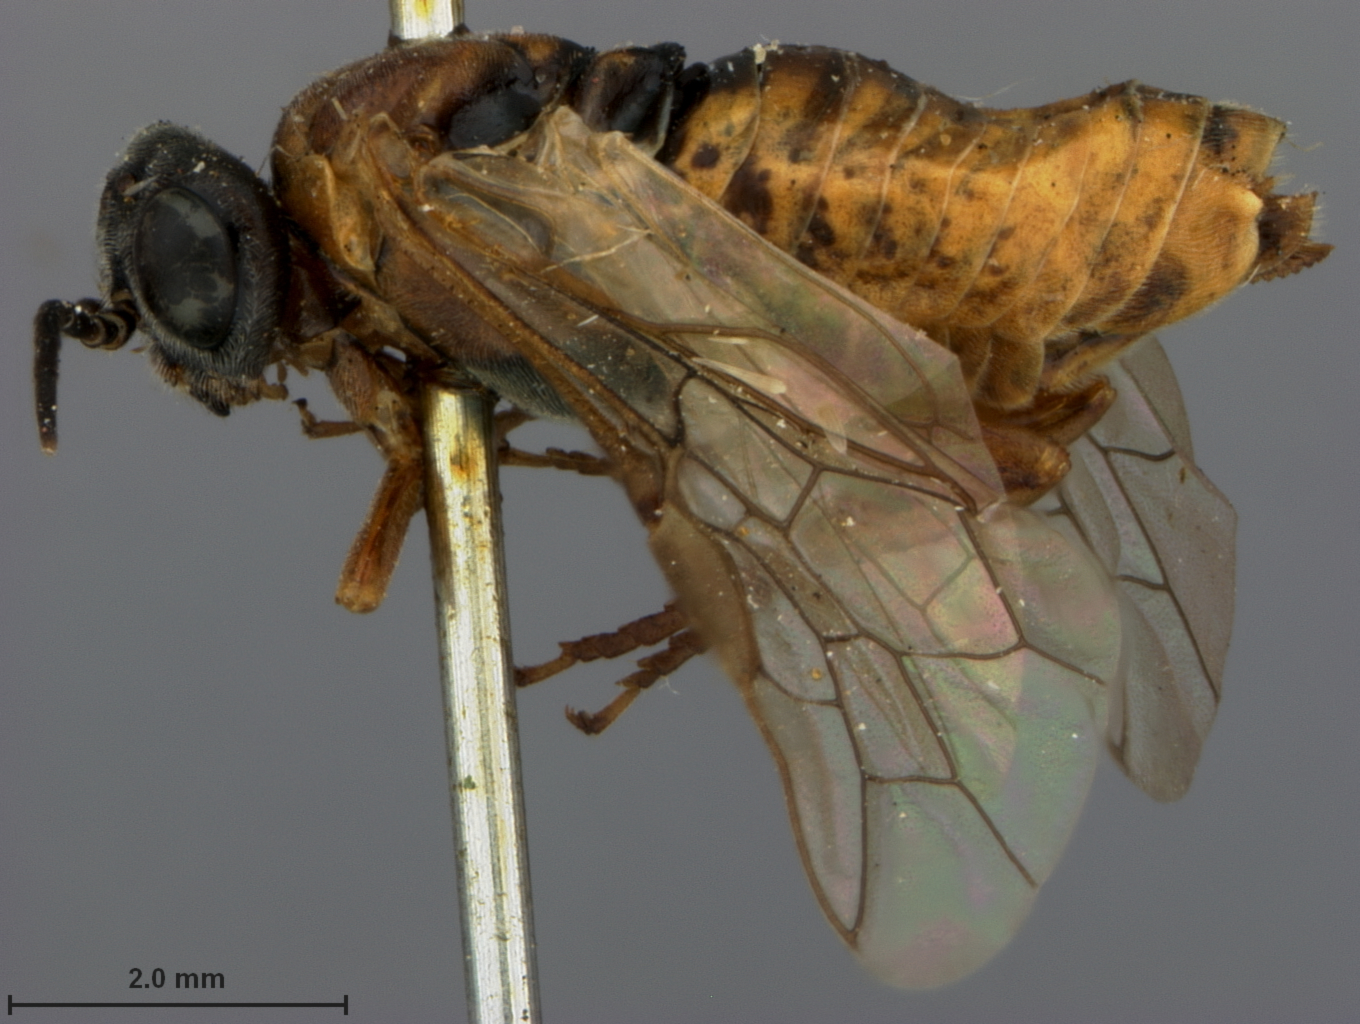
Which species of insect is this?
Isodyctium infrequens
